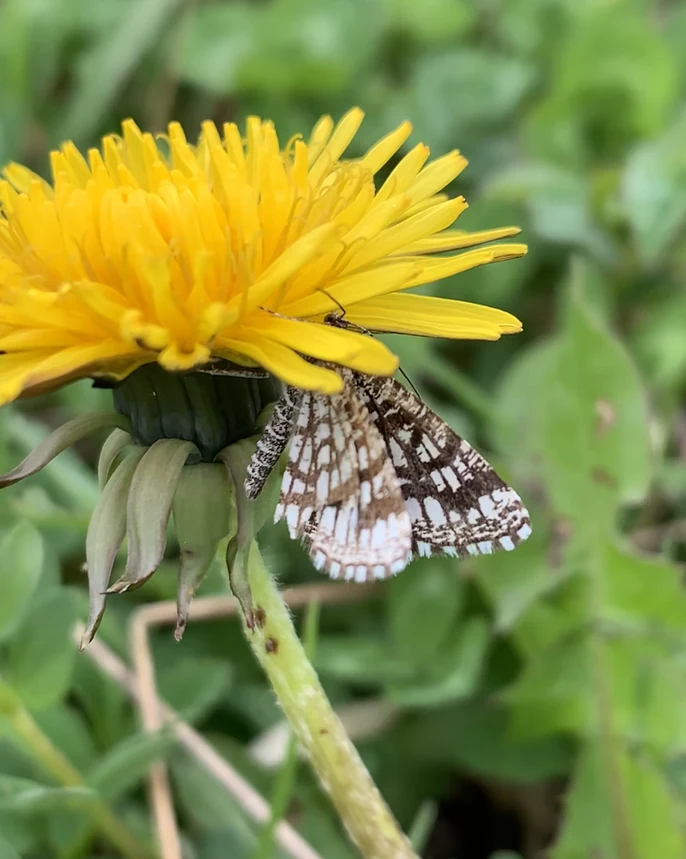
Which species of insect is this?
Chiasmia clathrata
